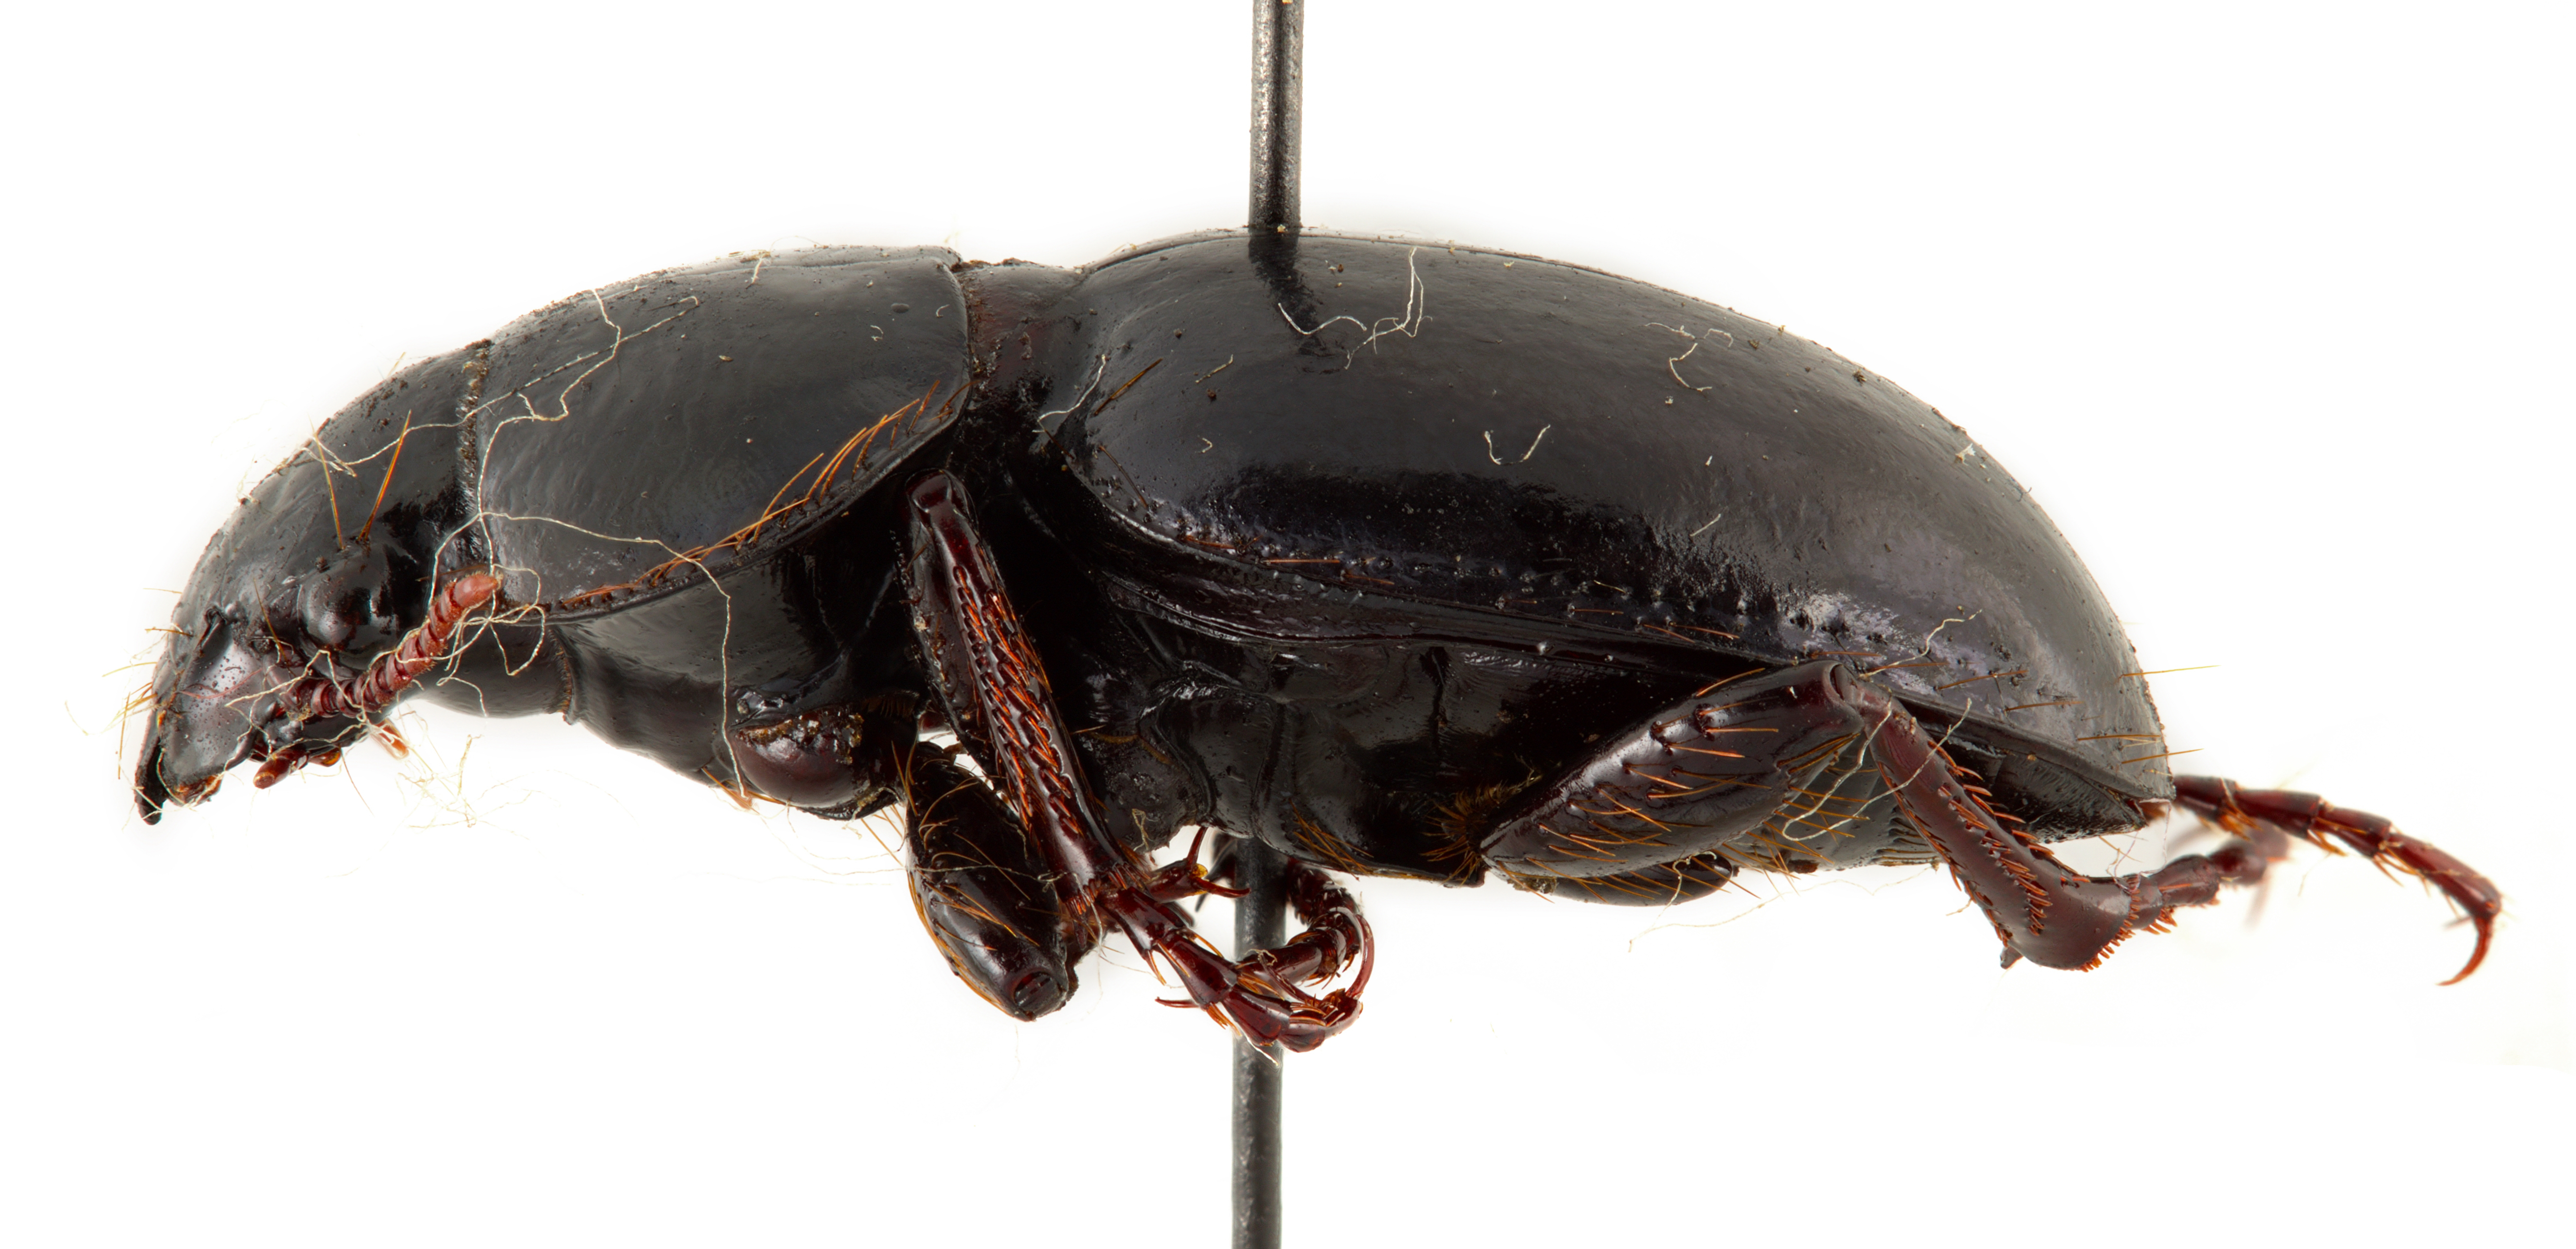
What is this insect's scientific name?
Cnemalobus gayi
